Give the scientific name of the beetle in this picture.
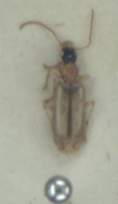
Demetrias atricapillus
